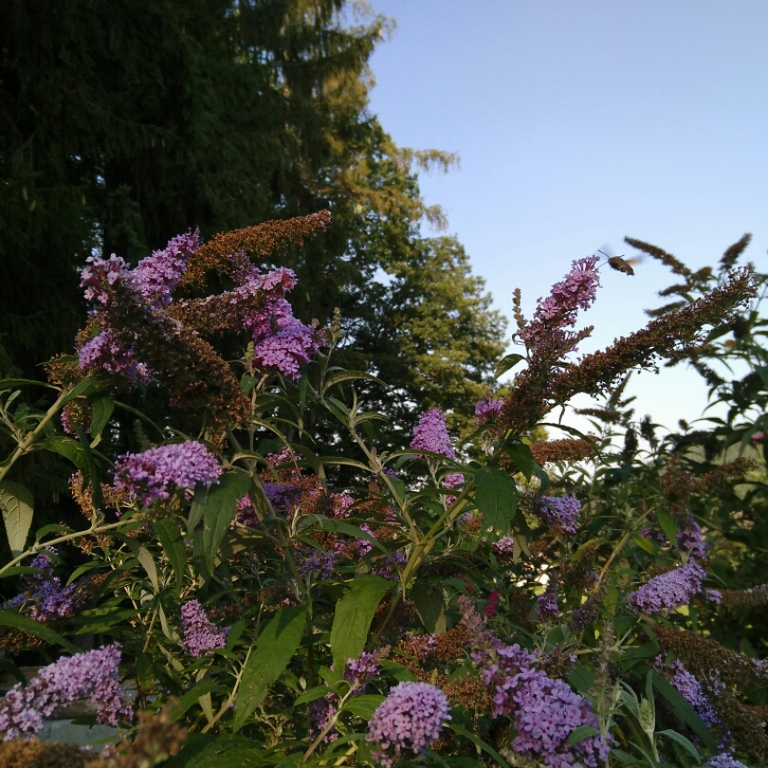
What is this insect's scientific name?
Macroglossum stellatarum
